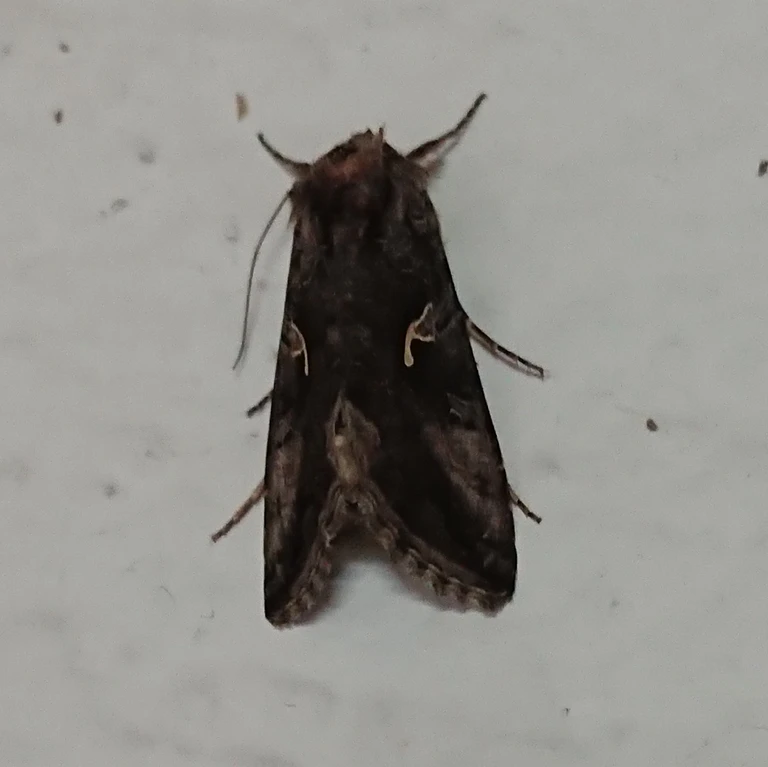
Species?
Autographa gamma
